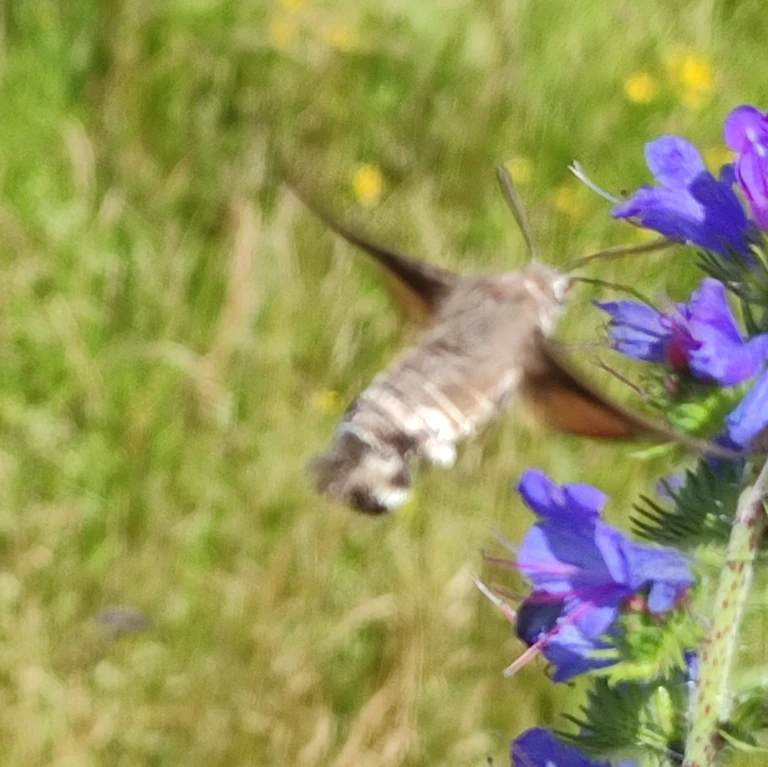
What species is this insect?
Macroglossum stellatarum
